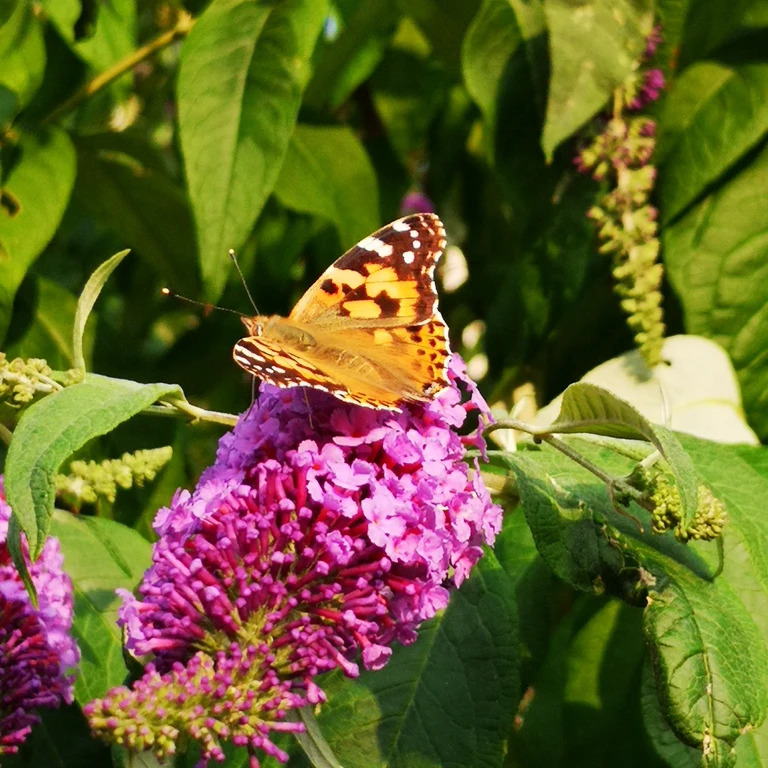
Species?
Vanessa cardui
